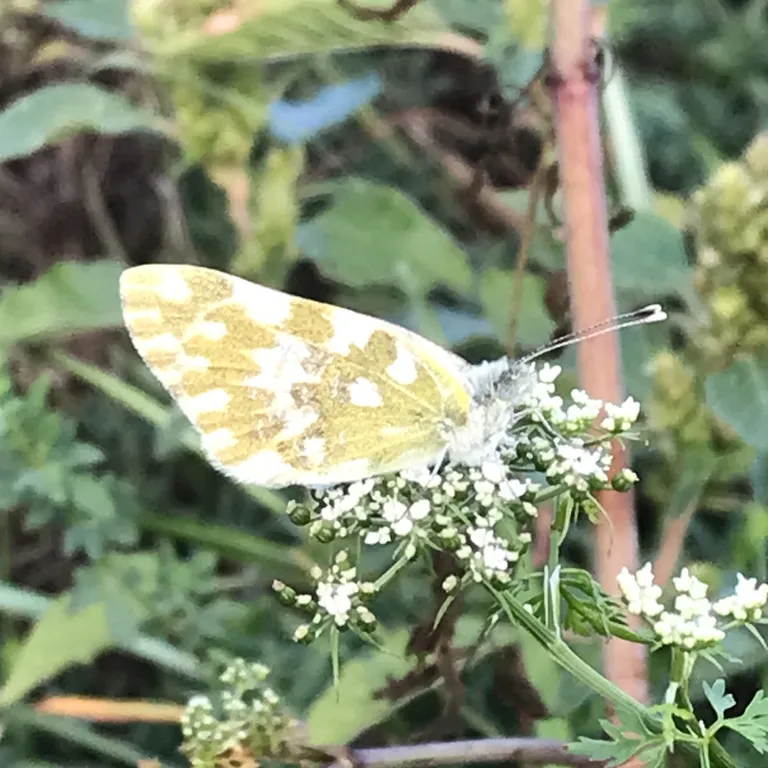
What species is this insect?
Pontia edusa
